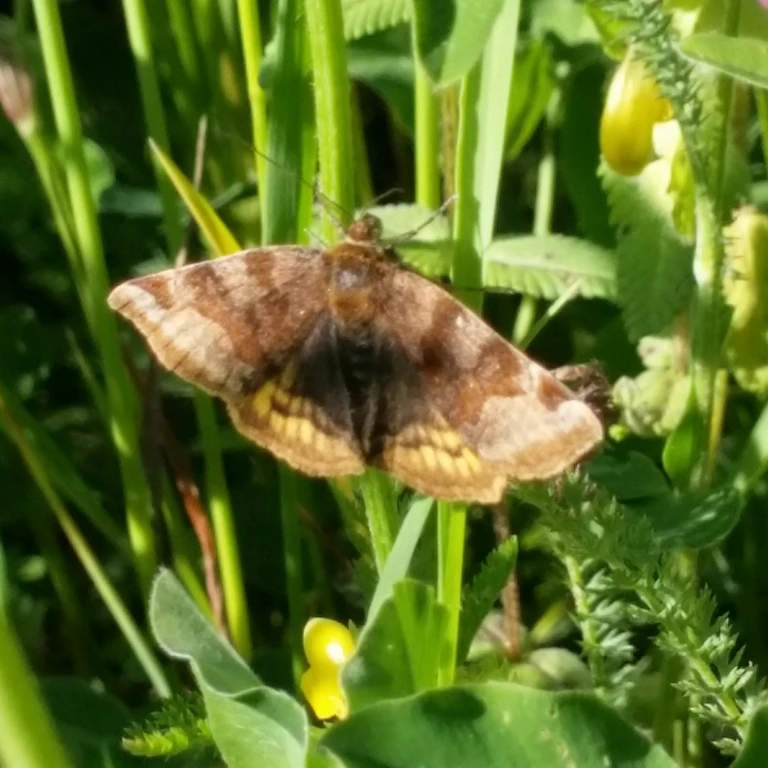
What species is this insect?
Euclidia glyphica
